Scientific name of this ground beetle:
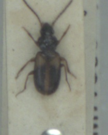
Acupalpus meridianus
